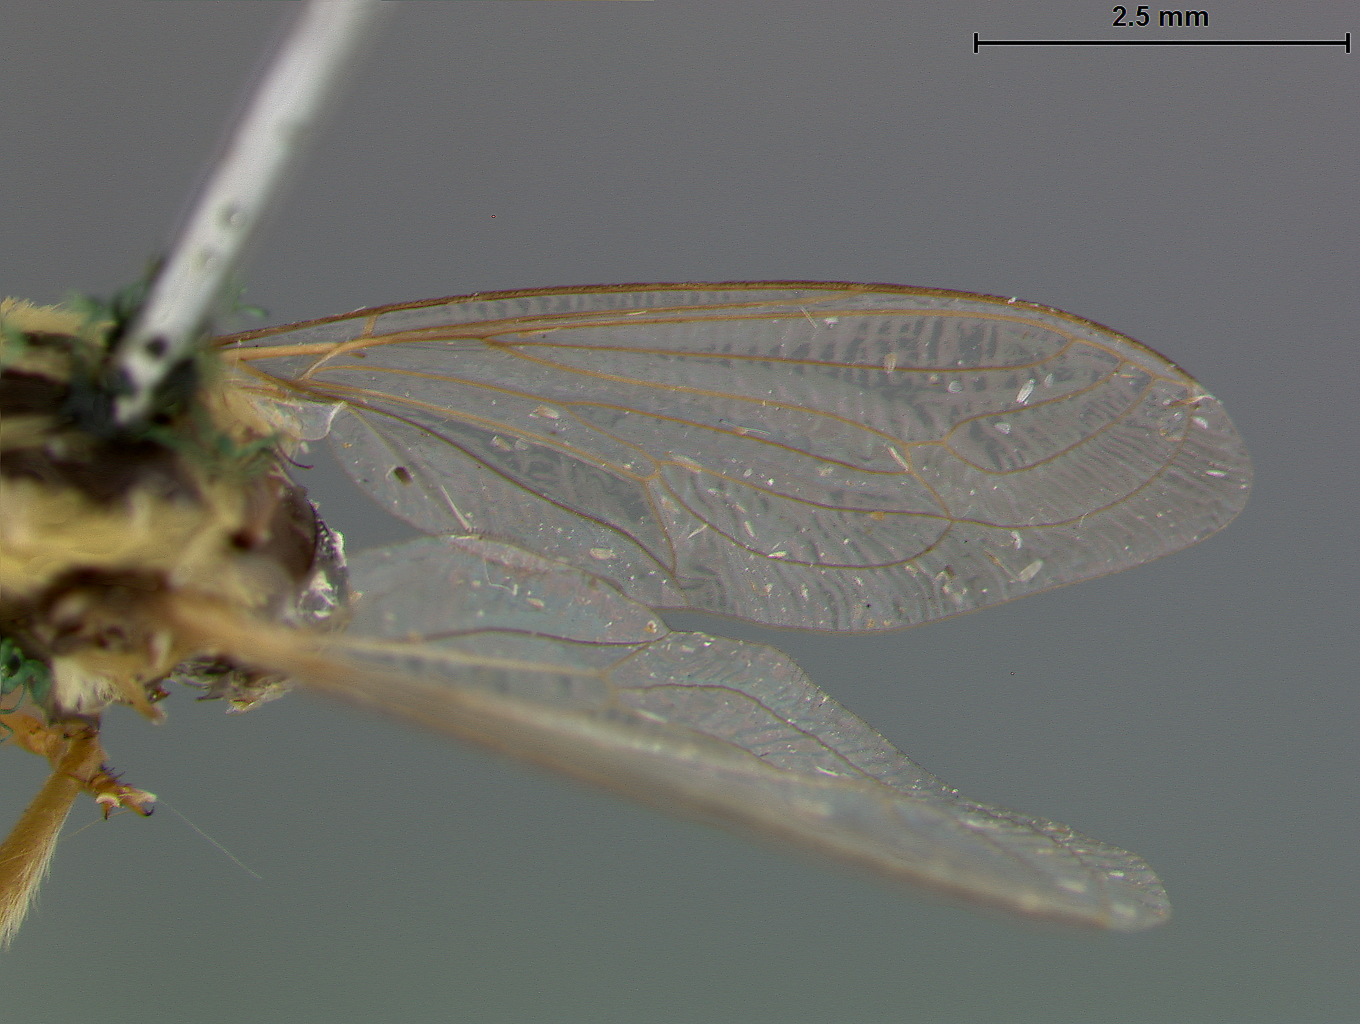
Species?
Leptomydas hirtus
